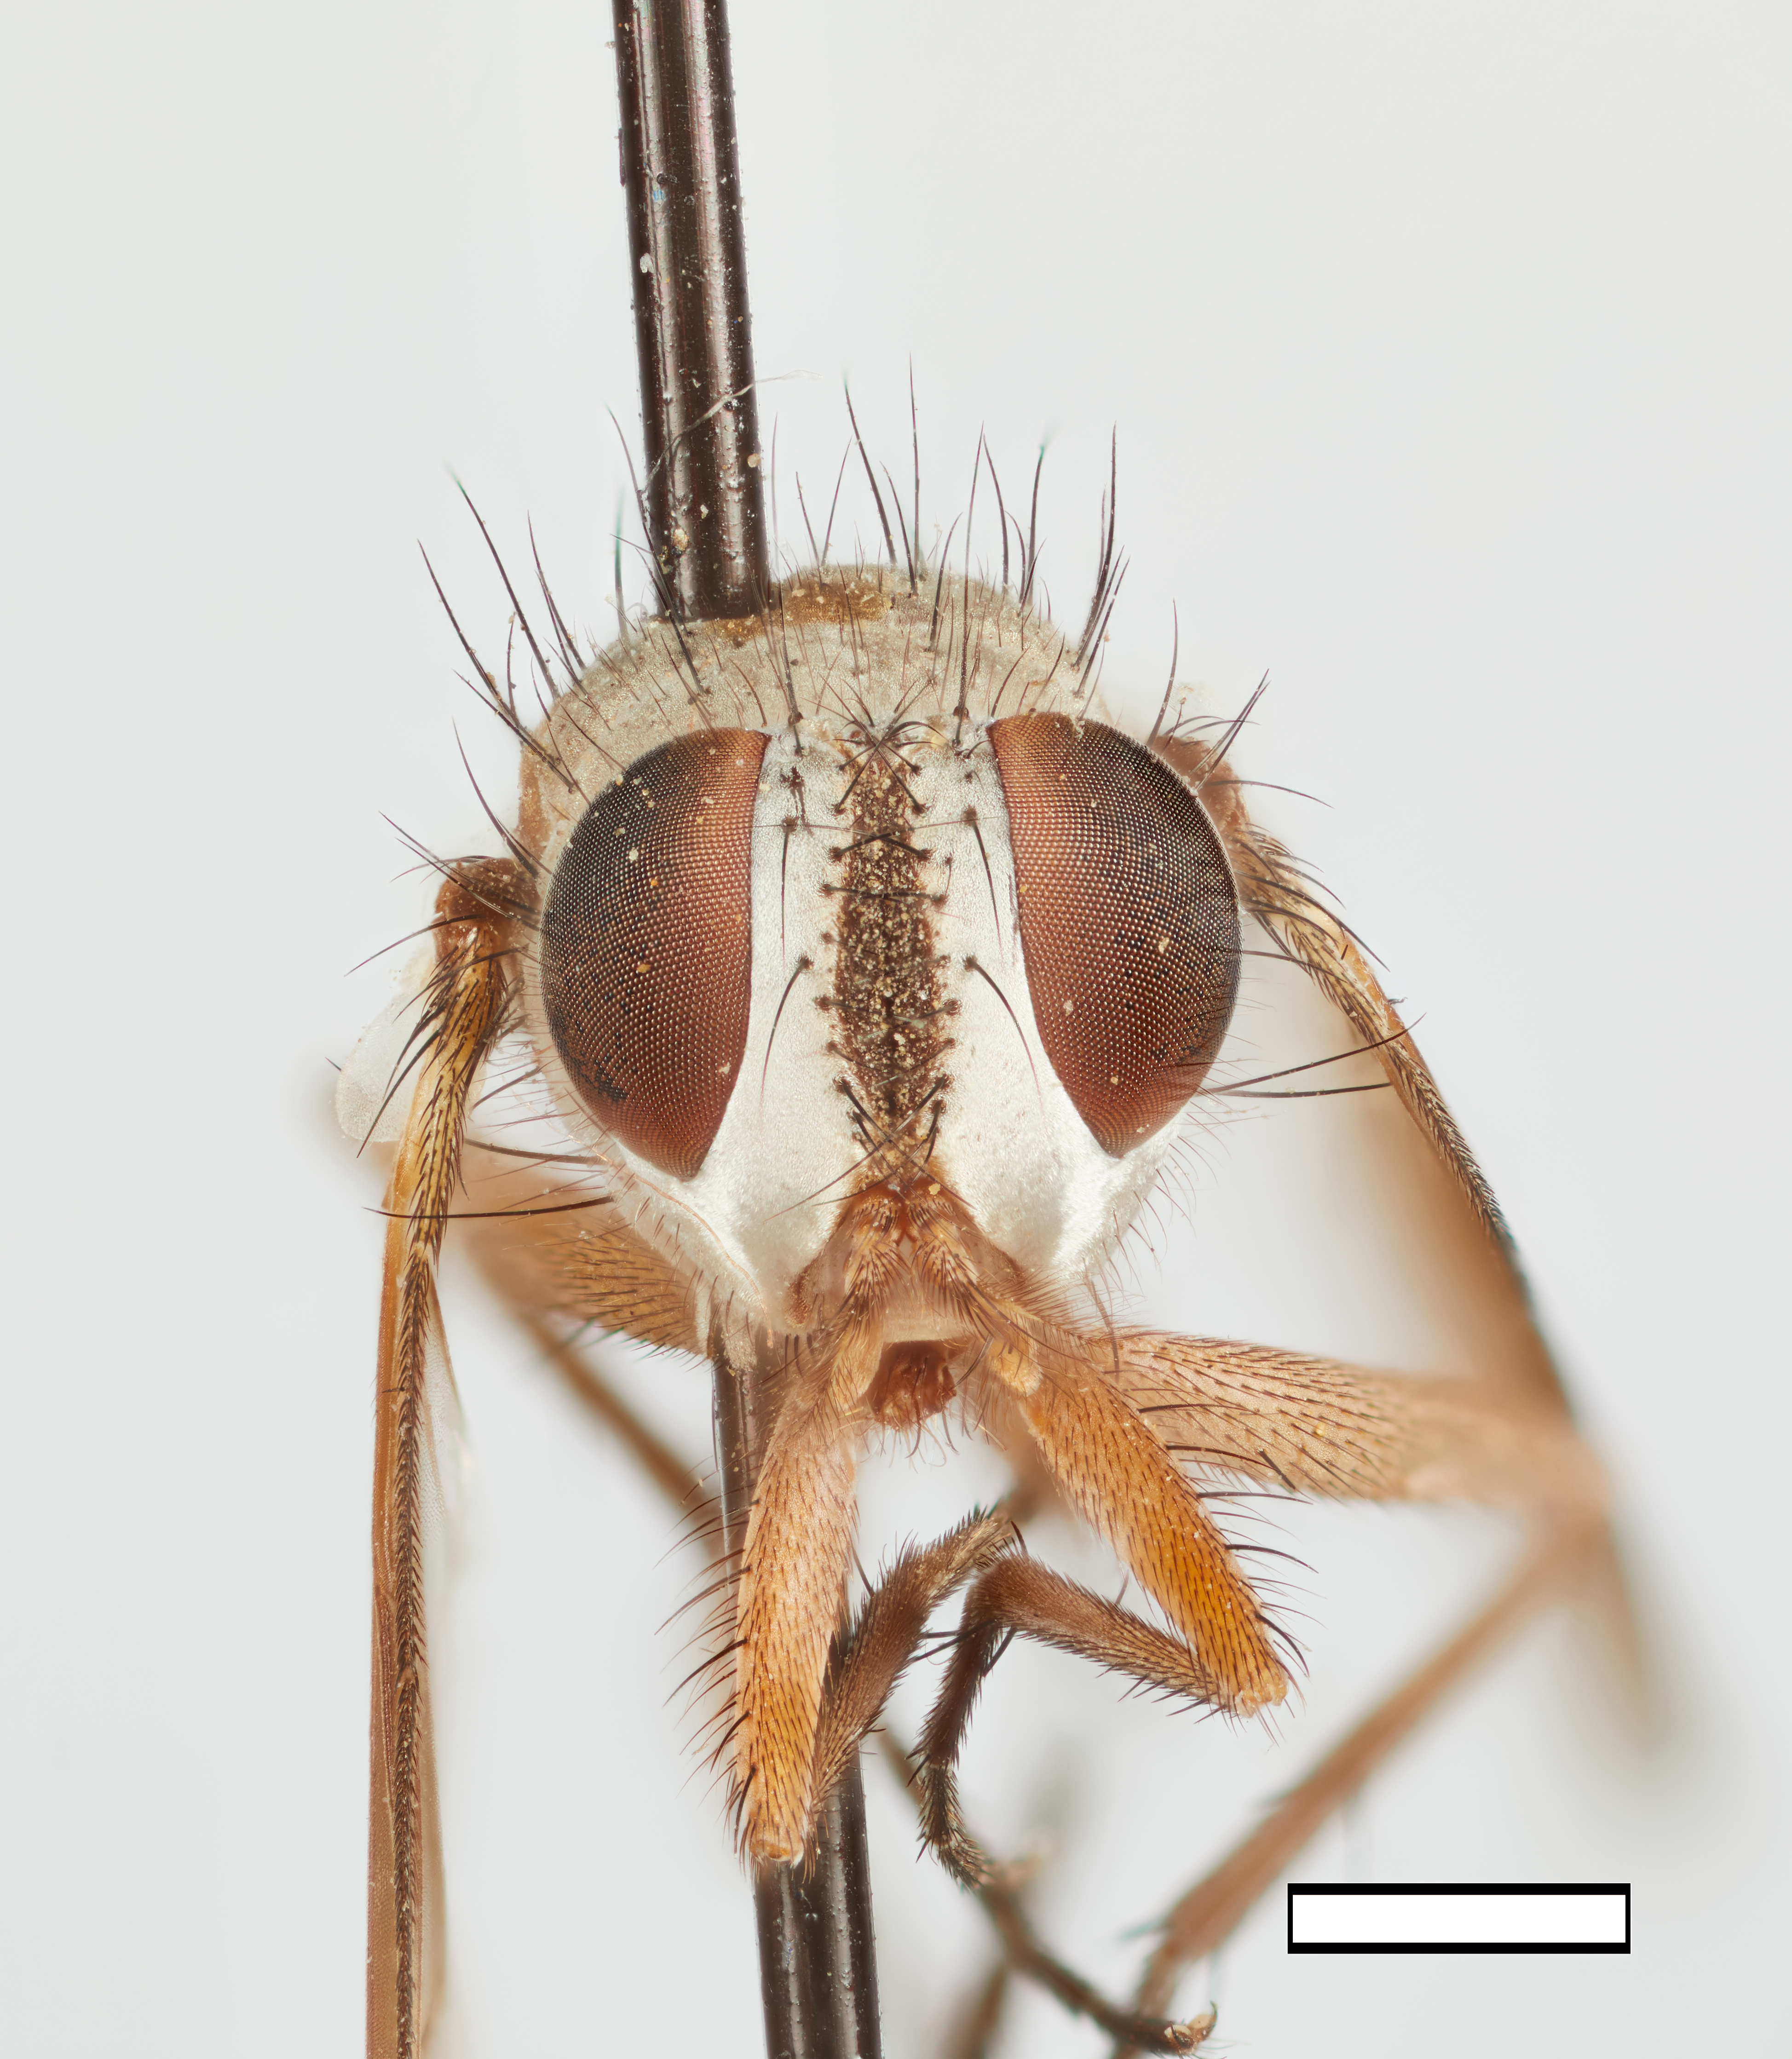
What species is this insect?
Ophirodexia pulchra
